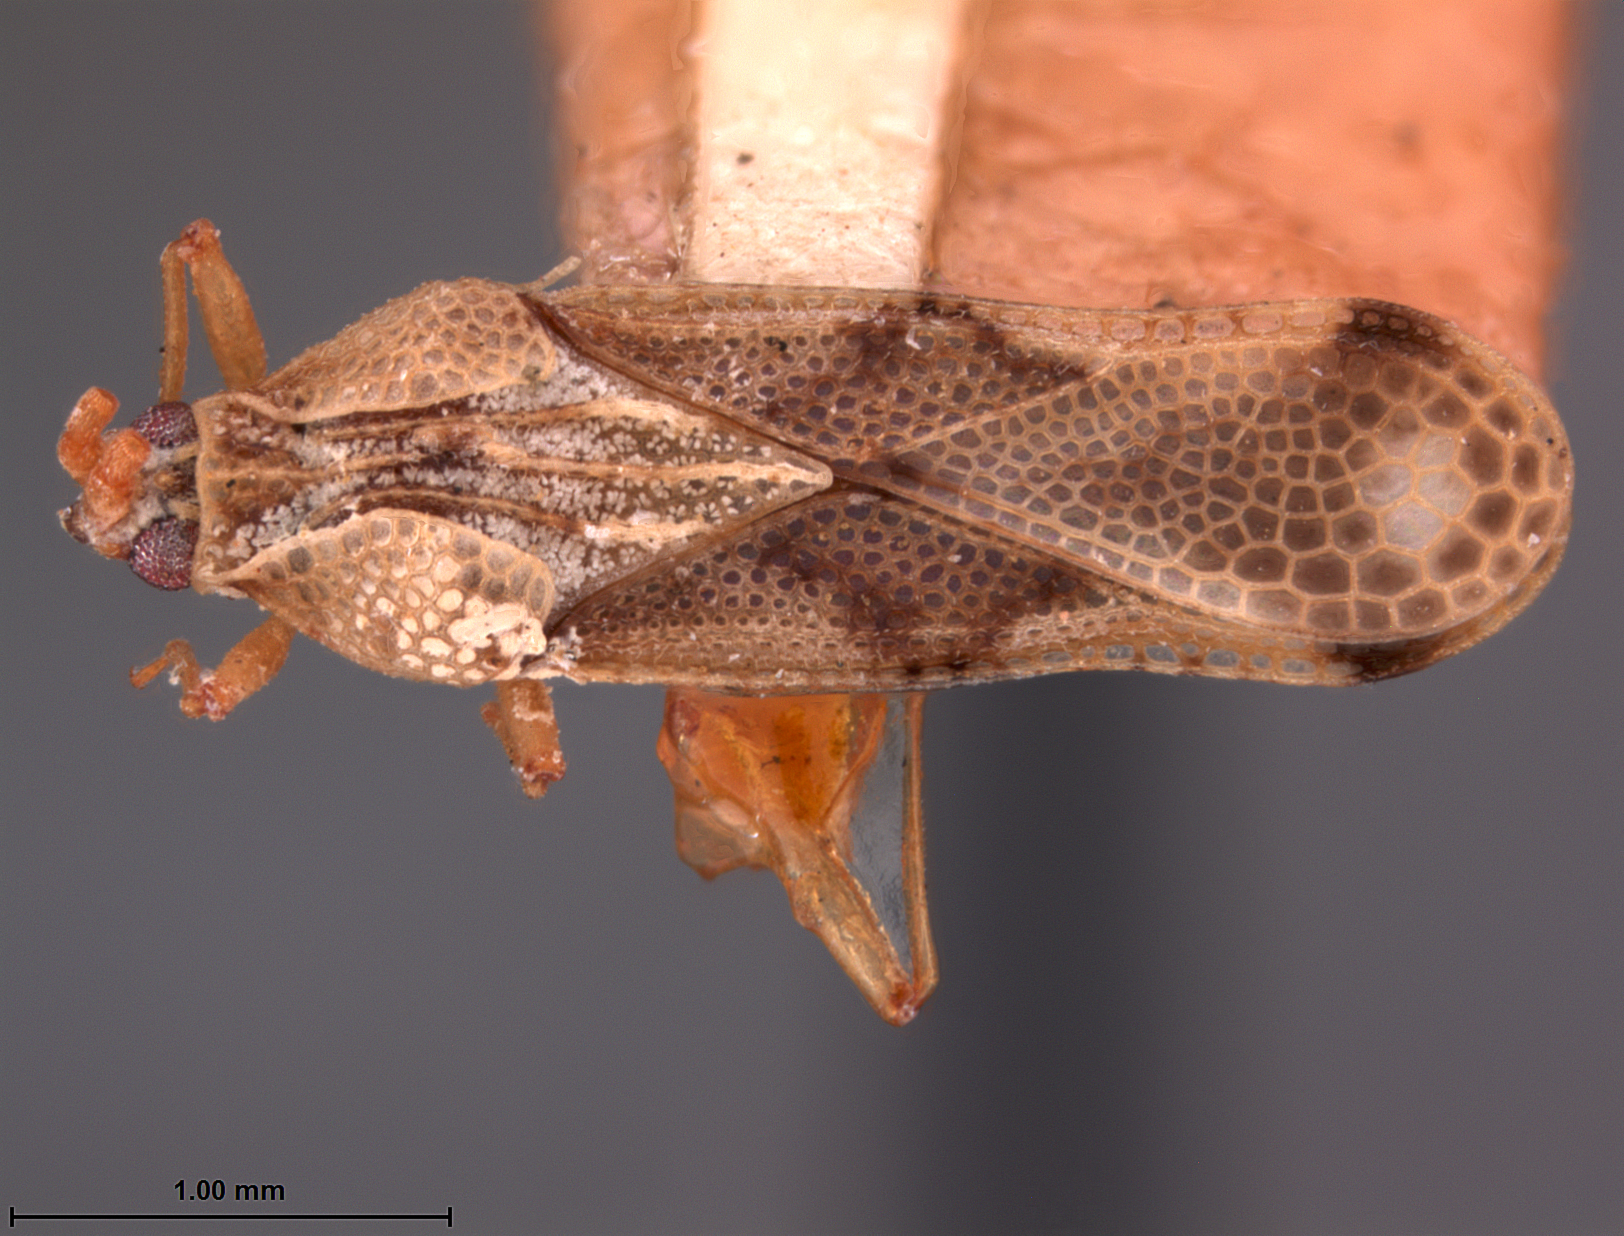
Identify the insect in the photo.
Cysteochila visenda
